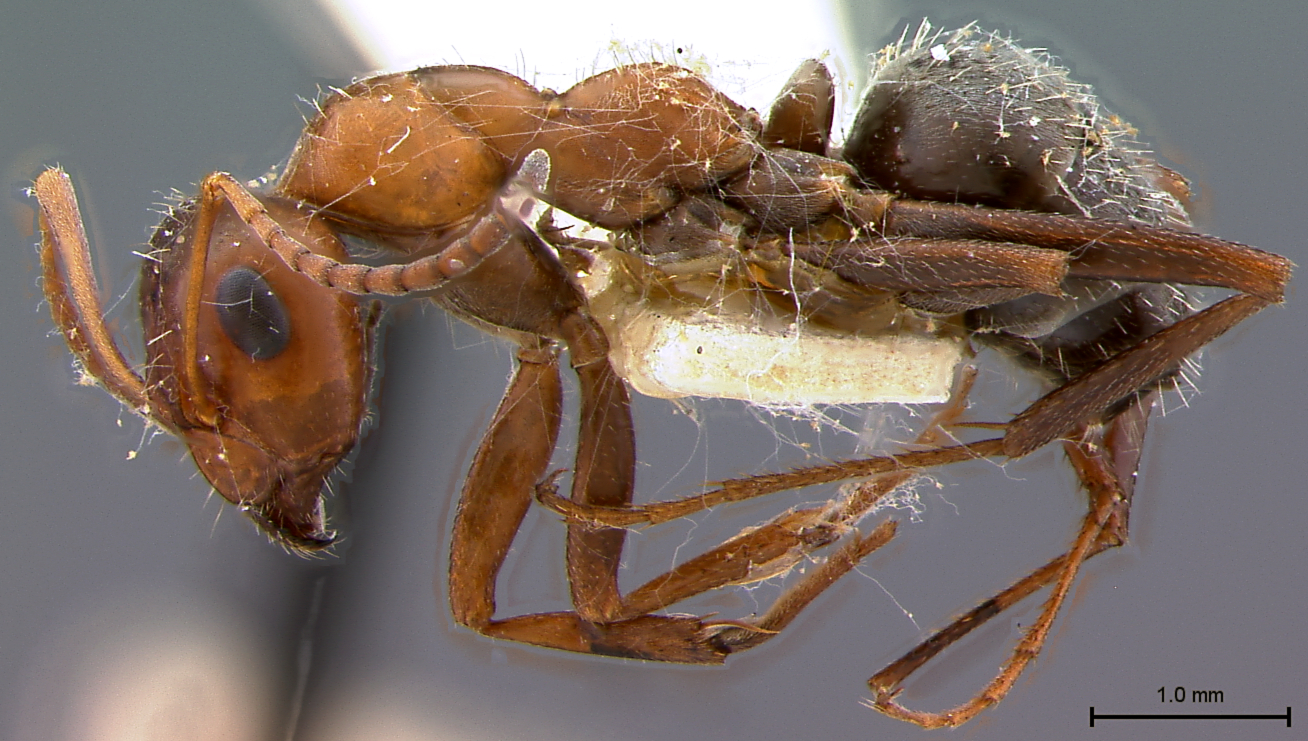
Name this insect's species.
Formica munda
